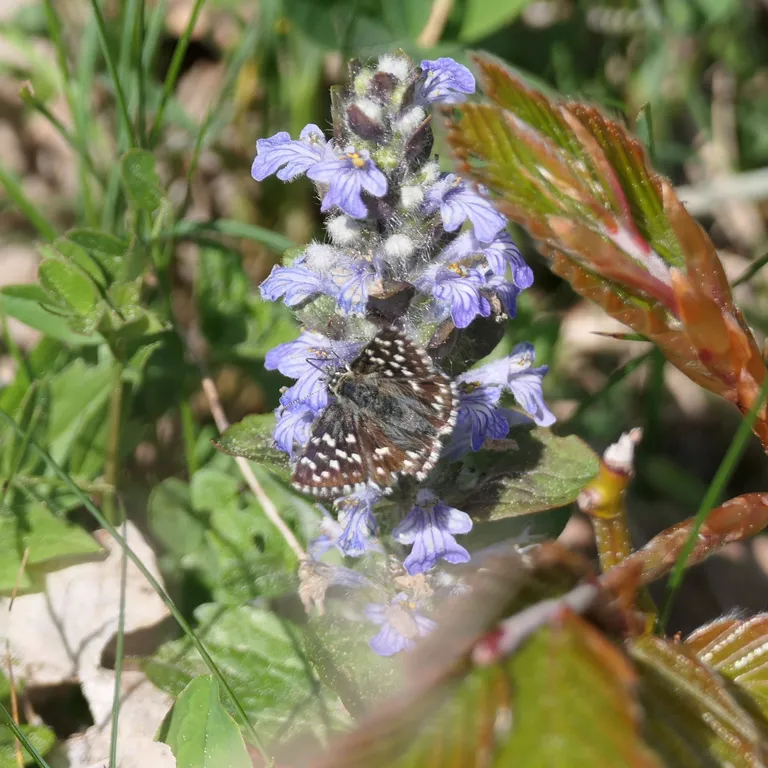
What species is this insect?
Pyrgus malvae
